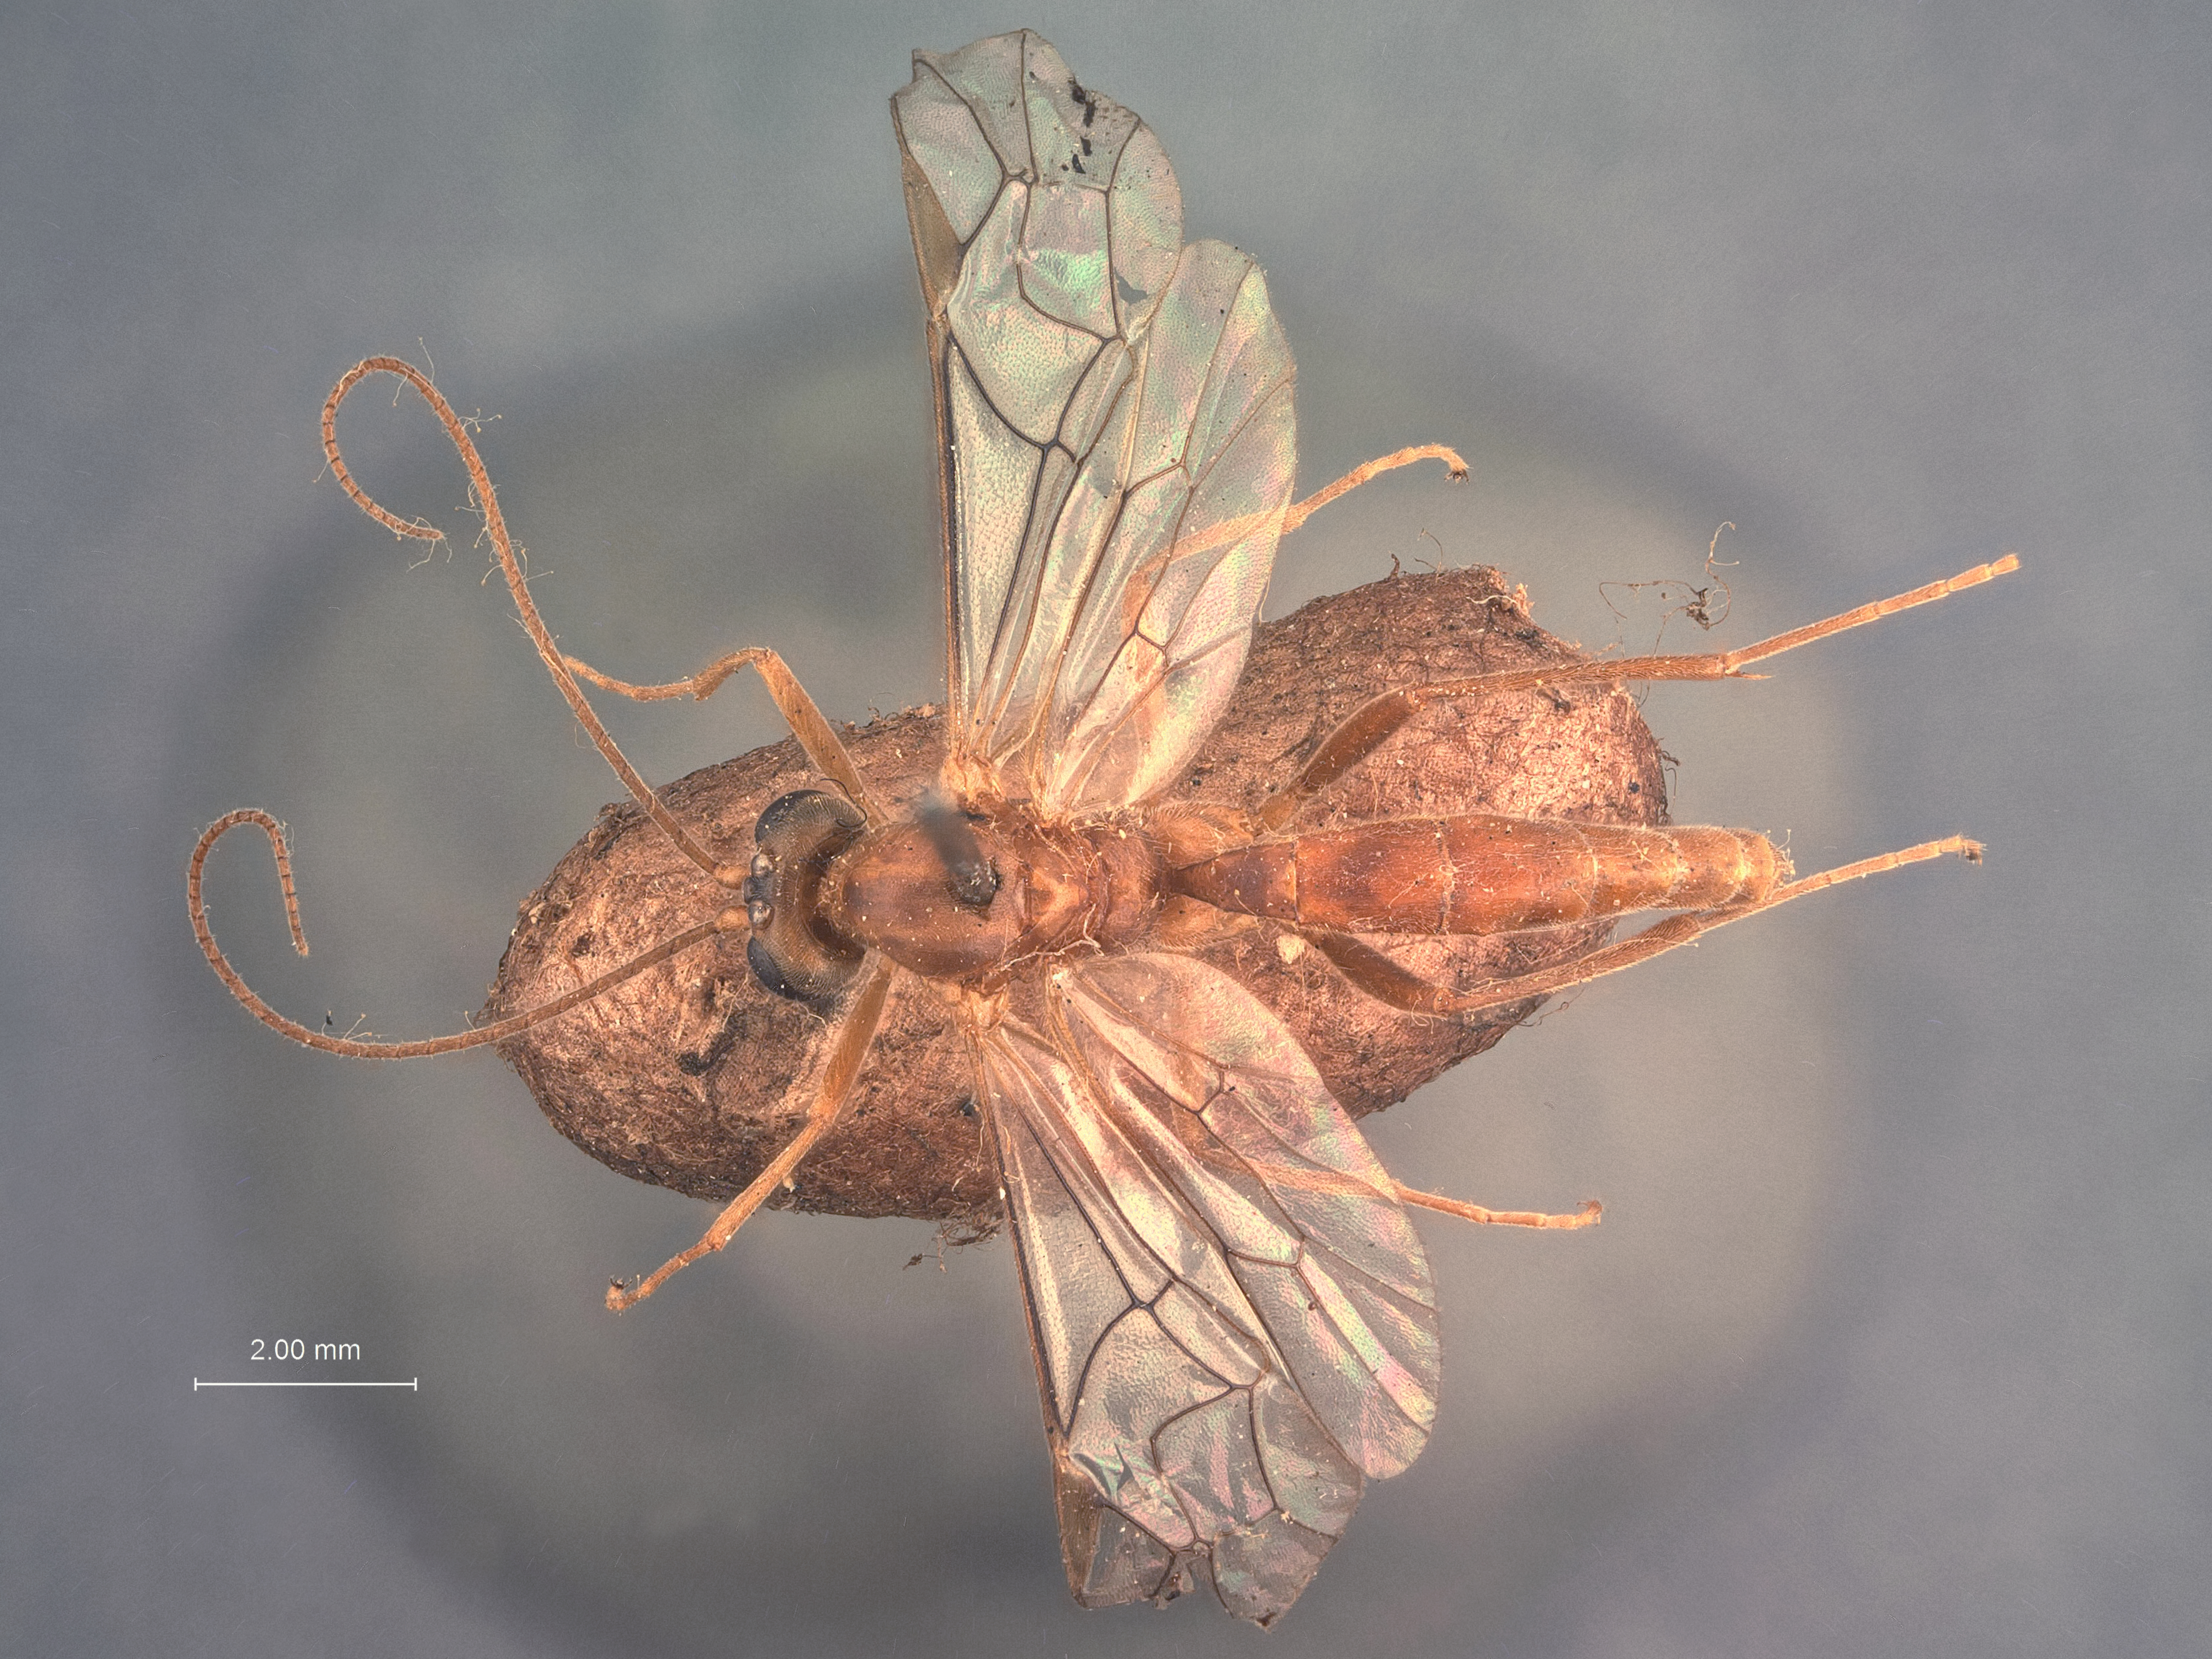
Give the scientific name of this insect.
Lophyroplectus nipponensis
